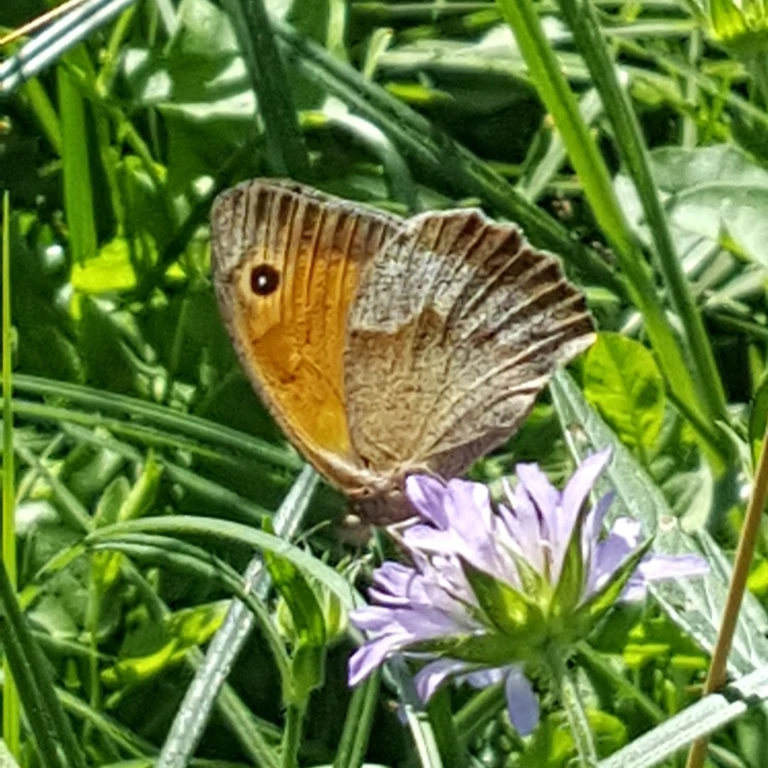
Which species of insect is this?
Maniola jurtina
